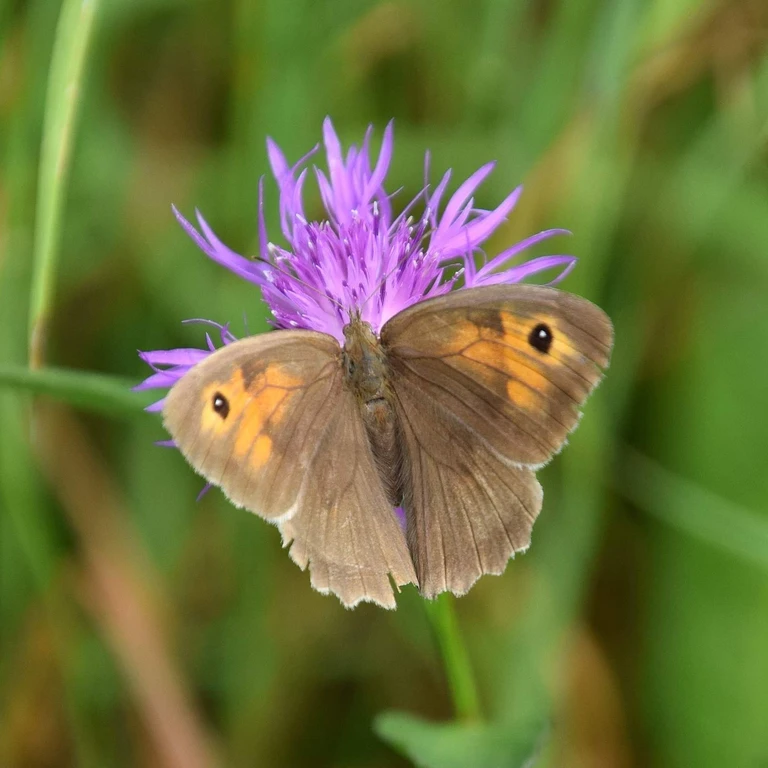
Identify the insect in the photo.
Maniola jurtina
